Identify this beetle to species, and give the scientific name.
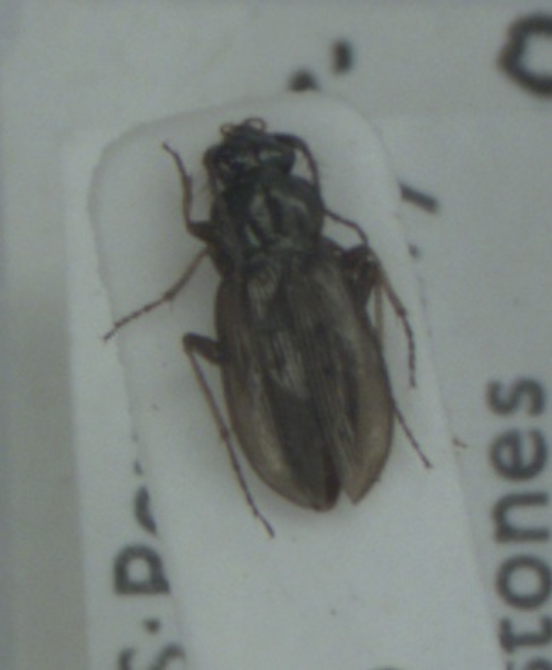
Loricera pilicornis
